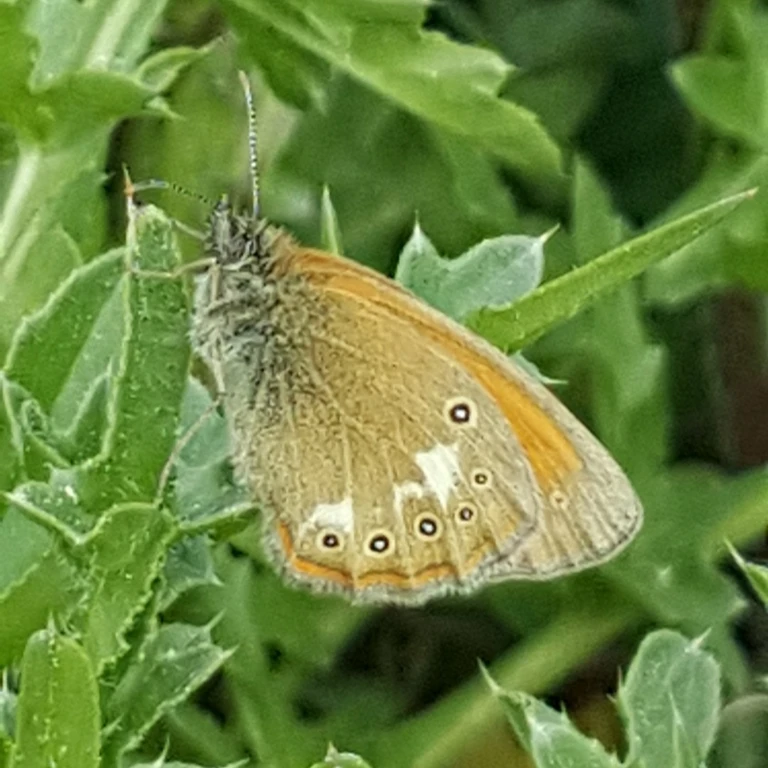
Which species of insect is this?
Coenonympha glycerion (also Coenonympha iphis)
